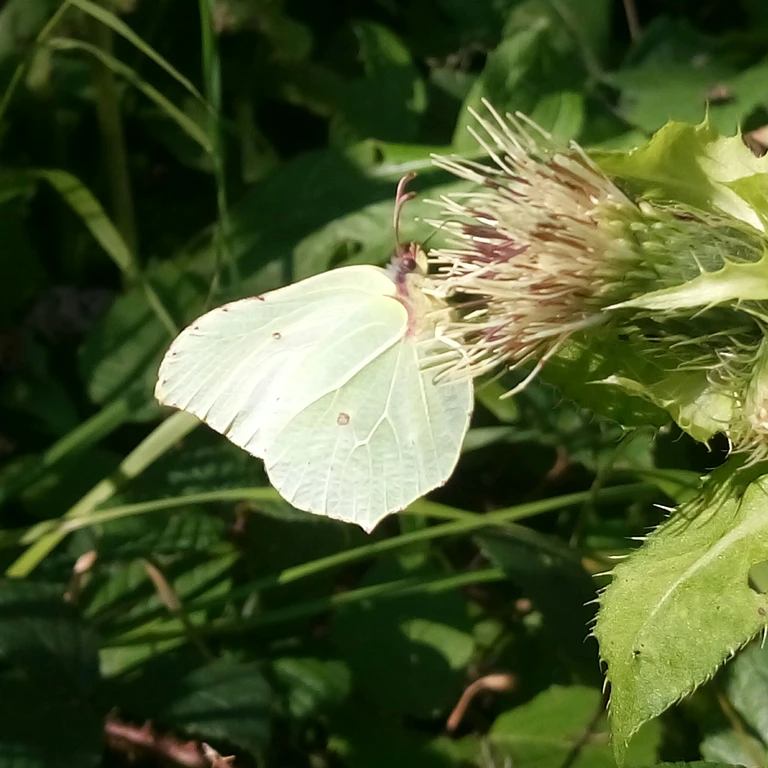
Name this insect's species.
Gonepteryx rhamni
